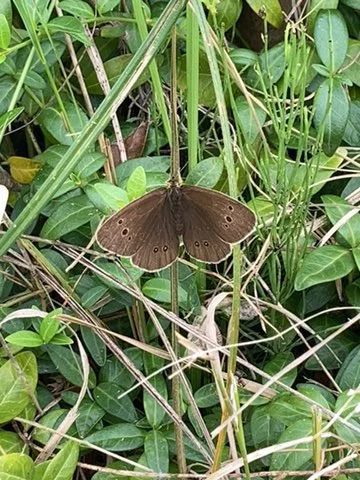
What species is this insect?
Aphantopus hyperantus
